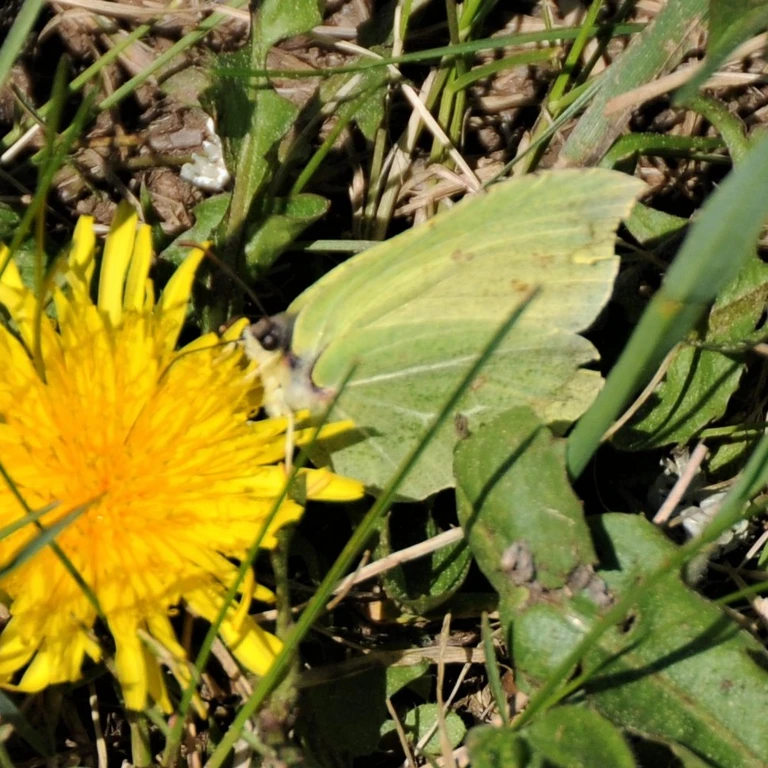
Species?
Gonepteryx rhamni
